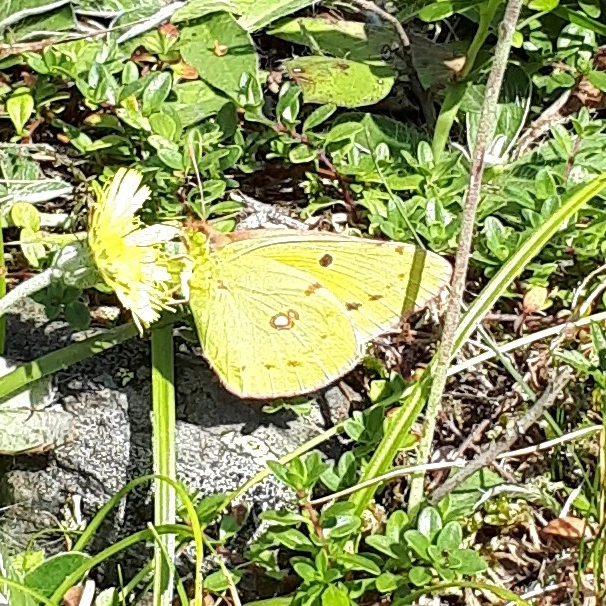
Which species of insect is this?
Colias croceus
